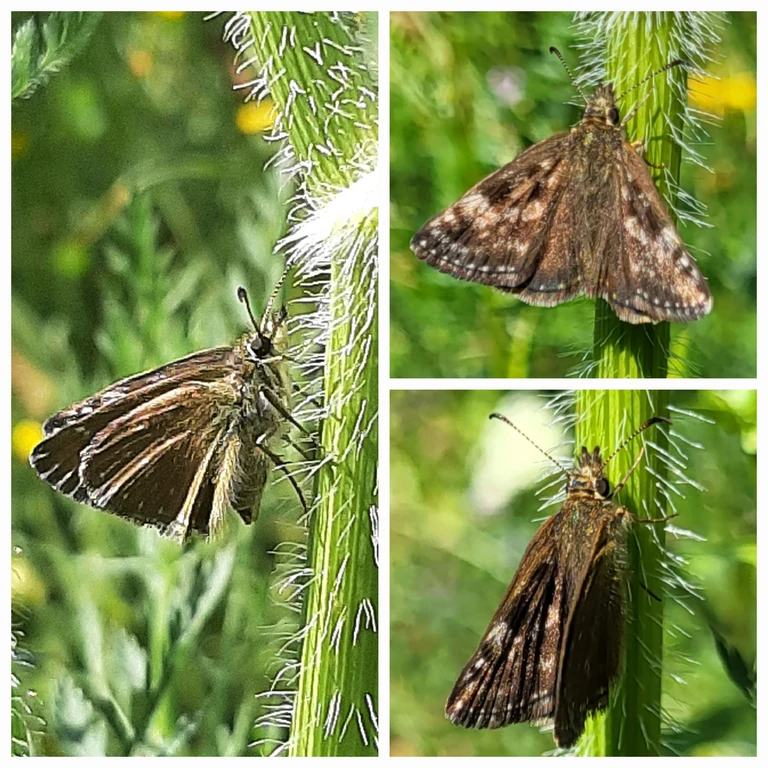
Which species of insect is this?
Erynnis tages
